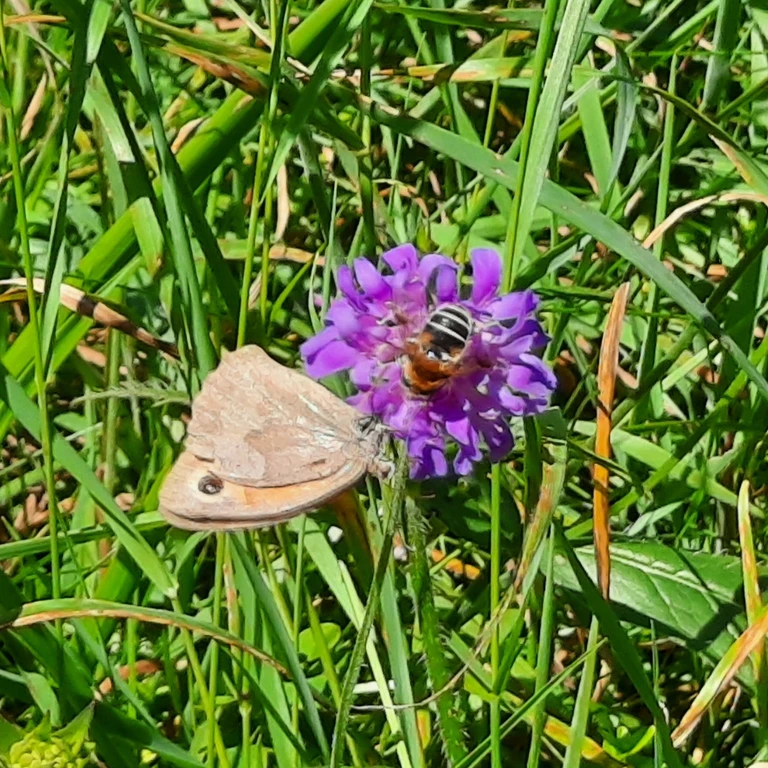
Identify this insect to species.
Maniola jurtina
